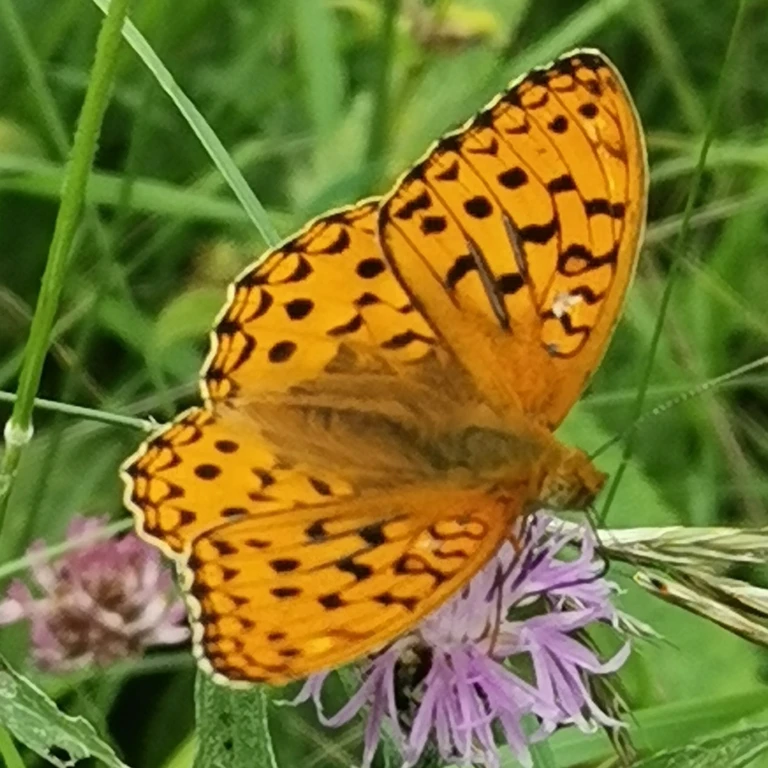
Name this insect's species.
Fabriciana adippe
